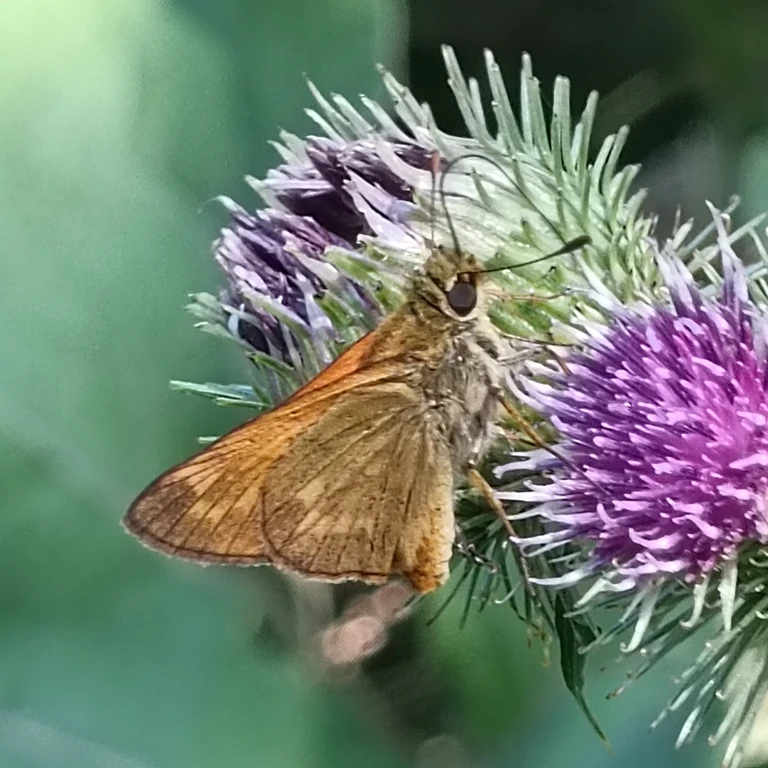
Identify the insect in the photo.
Ochlodes sylvanus (also Ochlodes venata)
